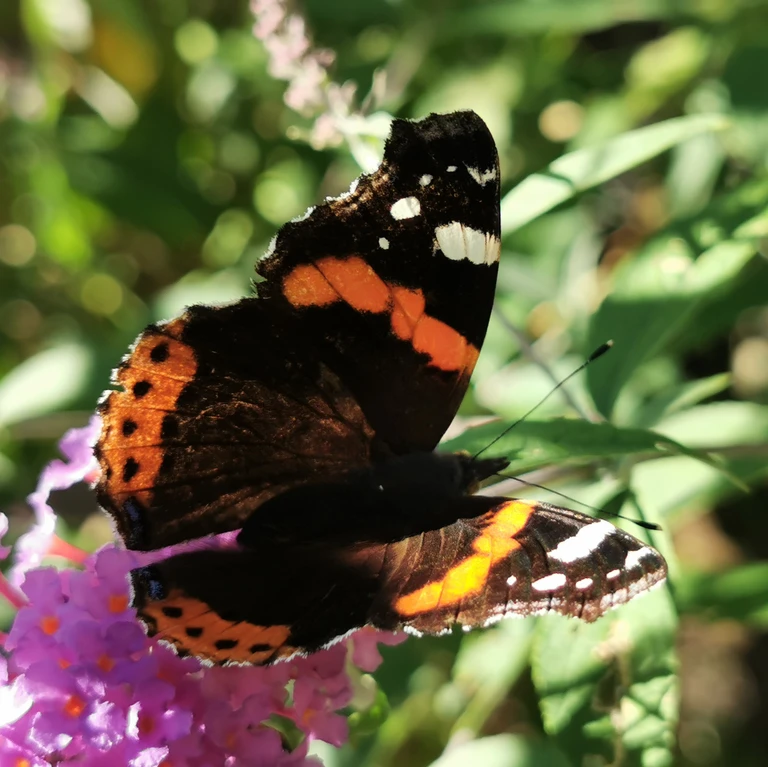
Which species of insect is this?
Vanessa atalanta
